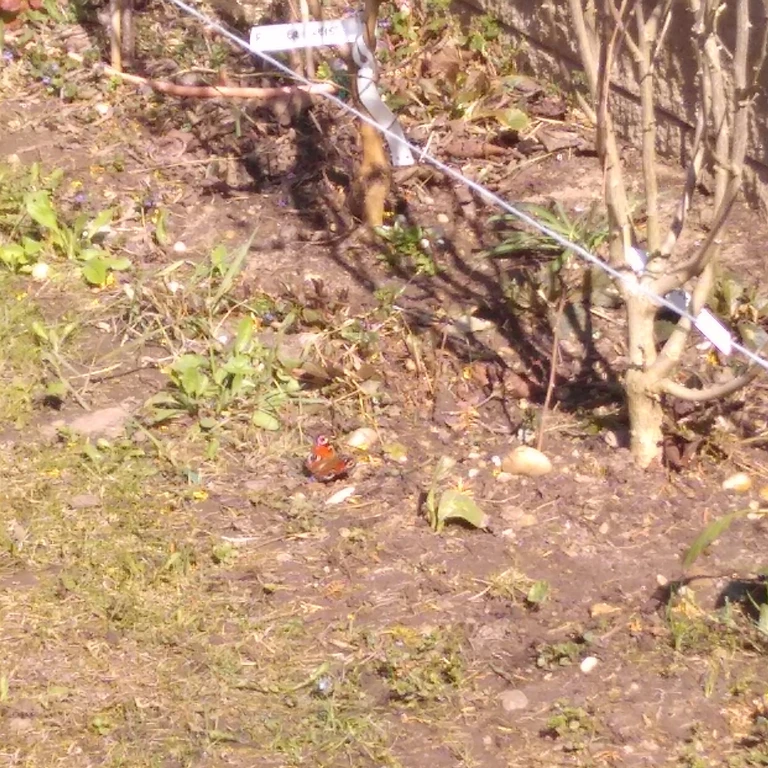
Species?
Aglais io
